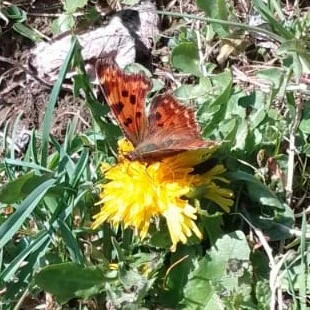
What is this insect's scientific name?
Polygonia c-album
